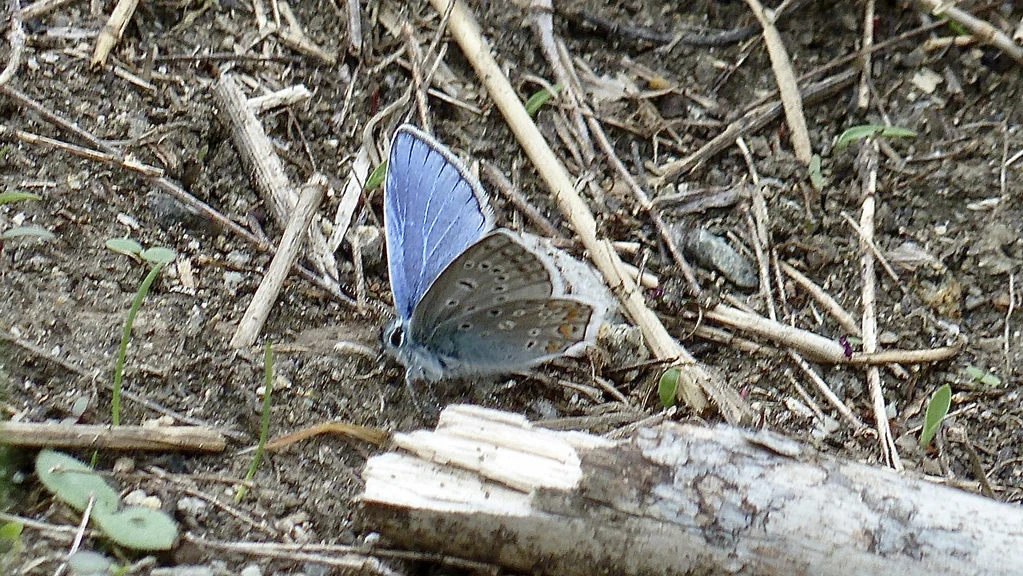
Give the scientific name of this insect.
Polyommatus icarus
